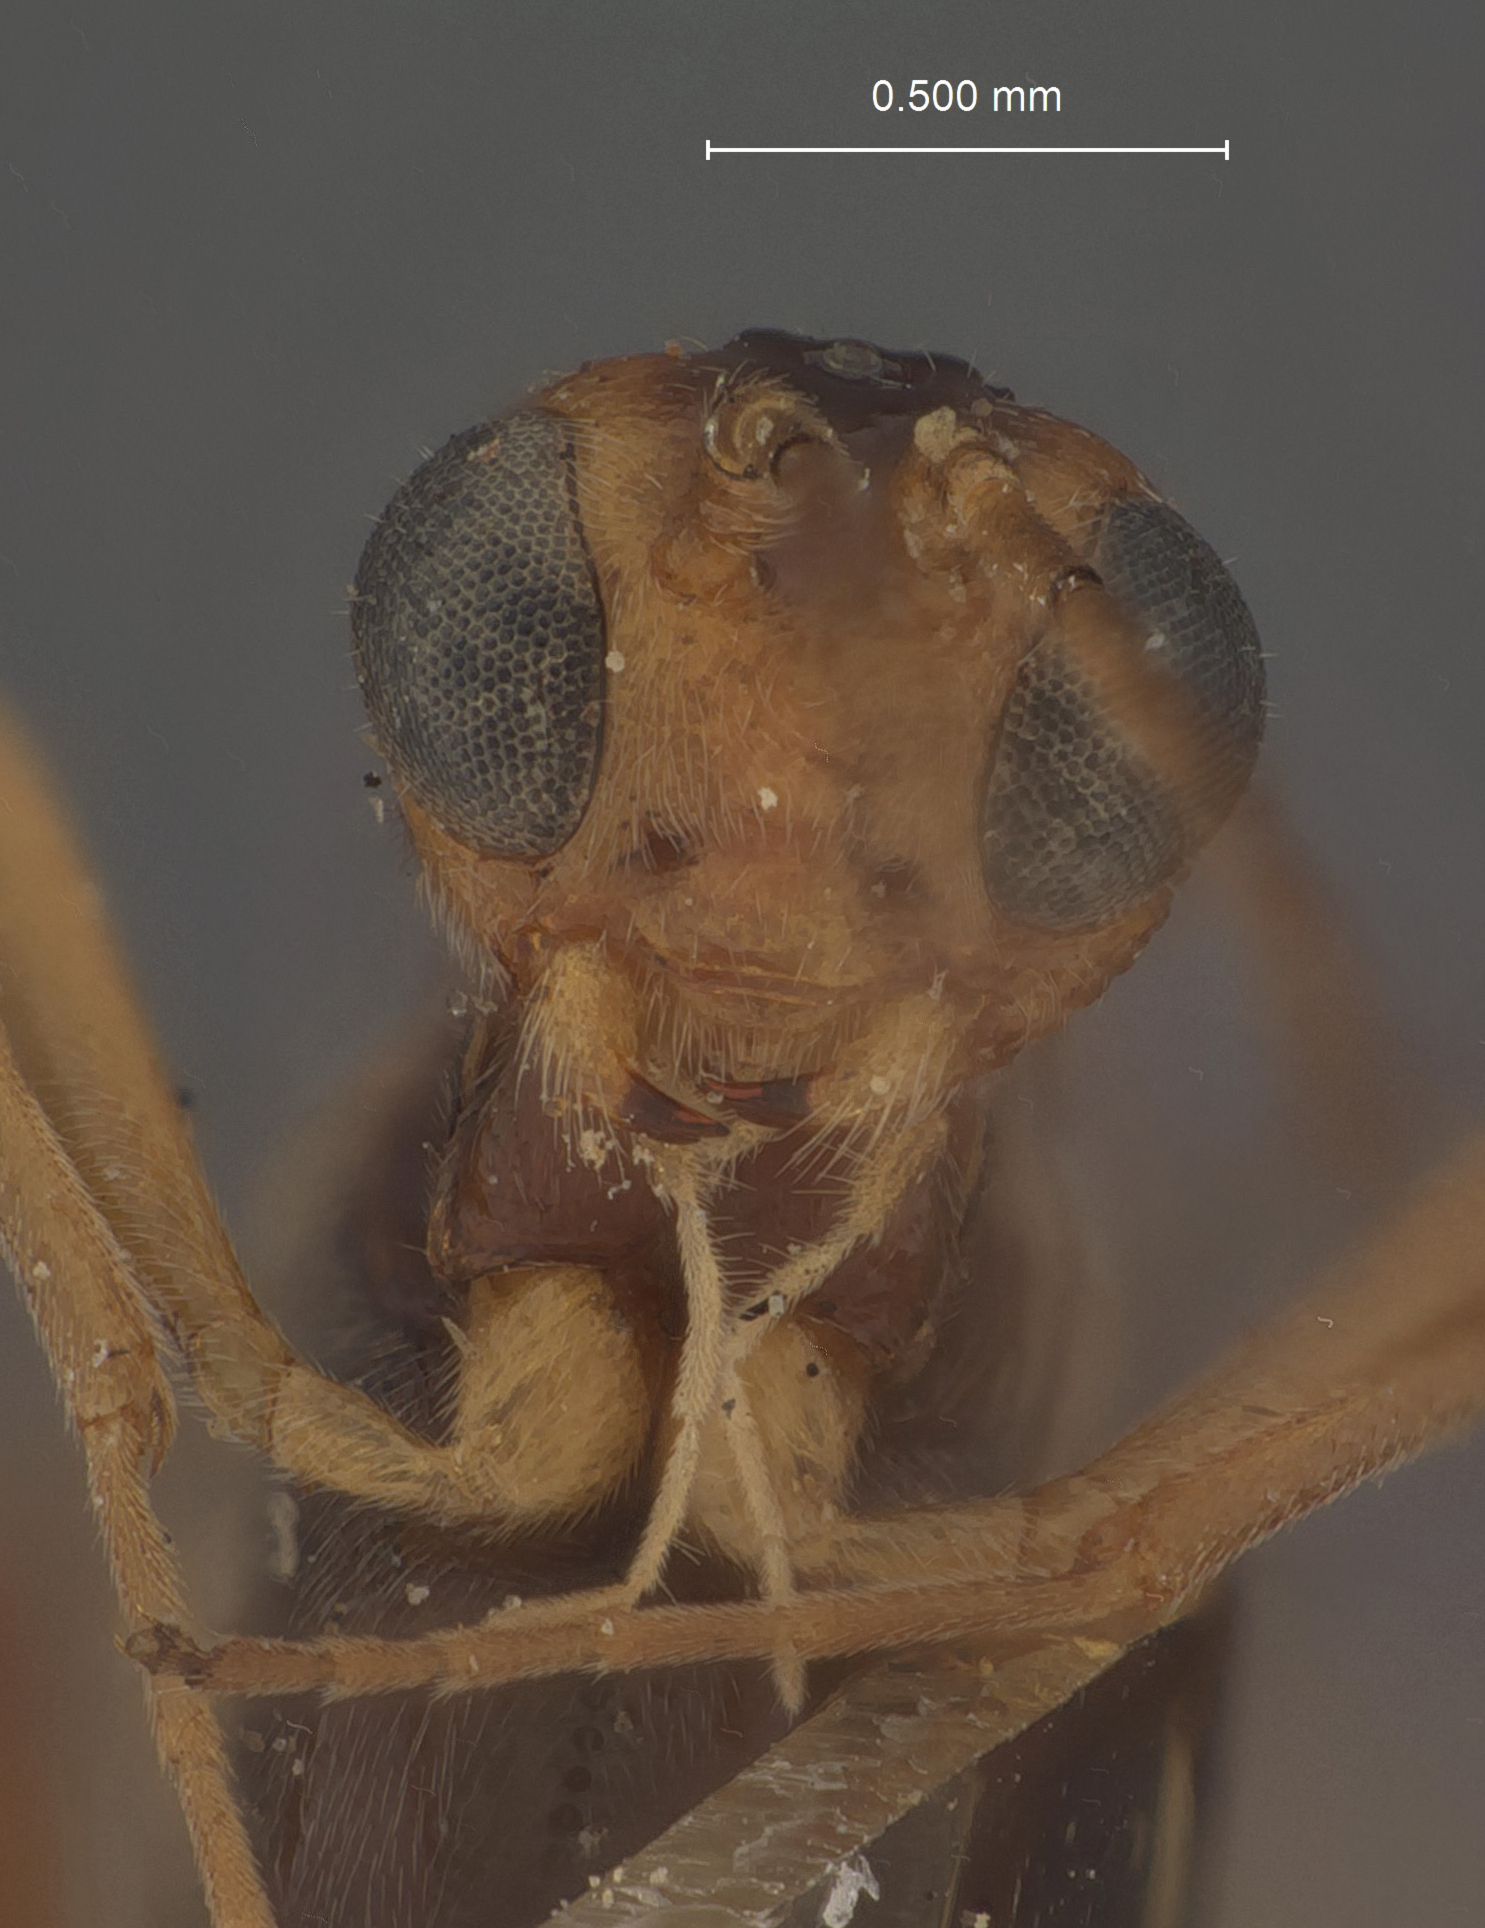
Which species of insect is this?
Meteorus fumipennis
